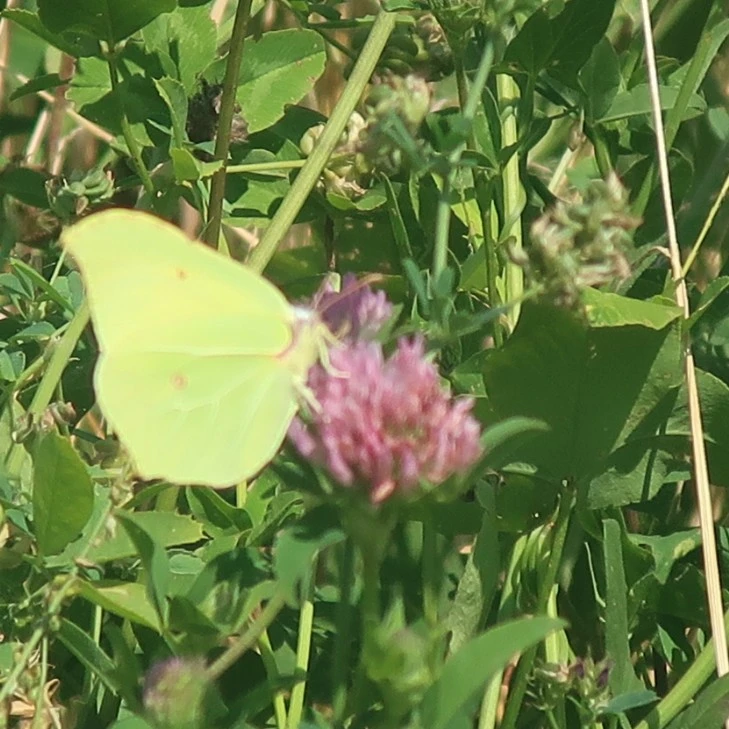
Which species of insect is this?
Gonepteryx rhamni
